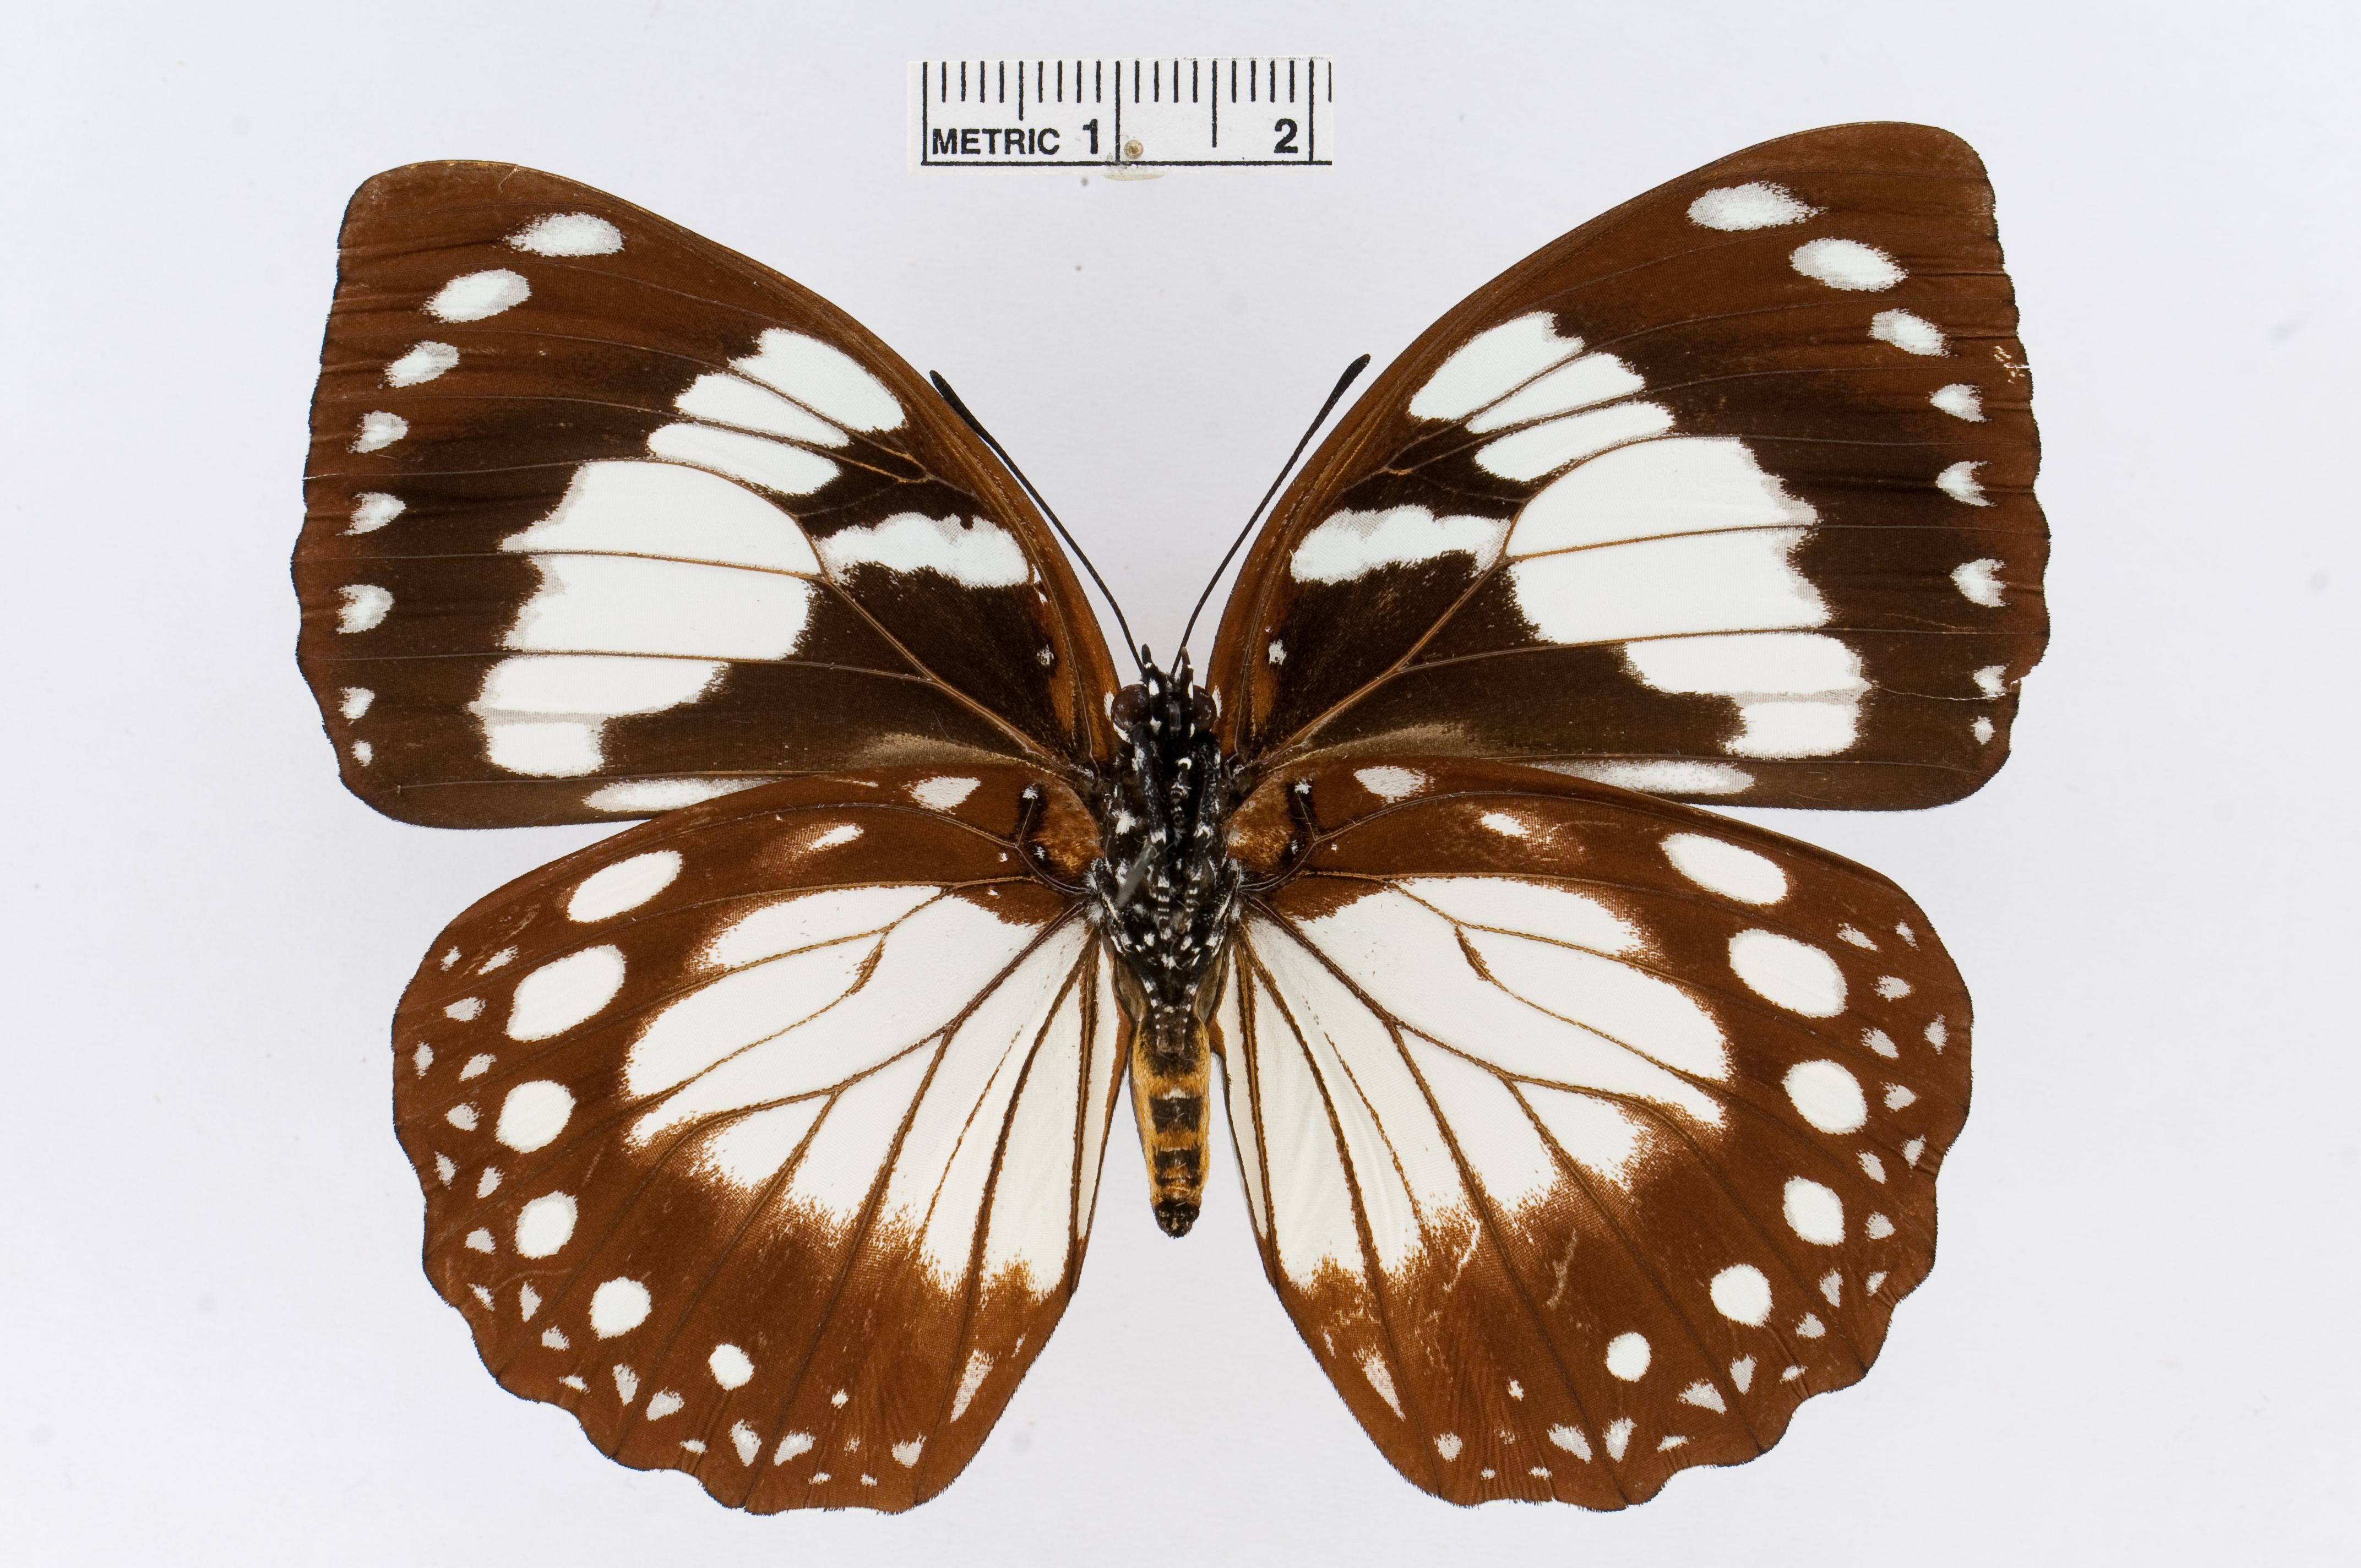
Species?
Euxanthe madagascariensis
